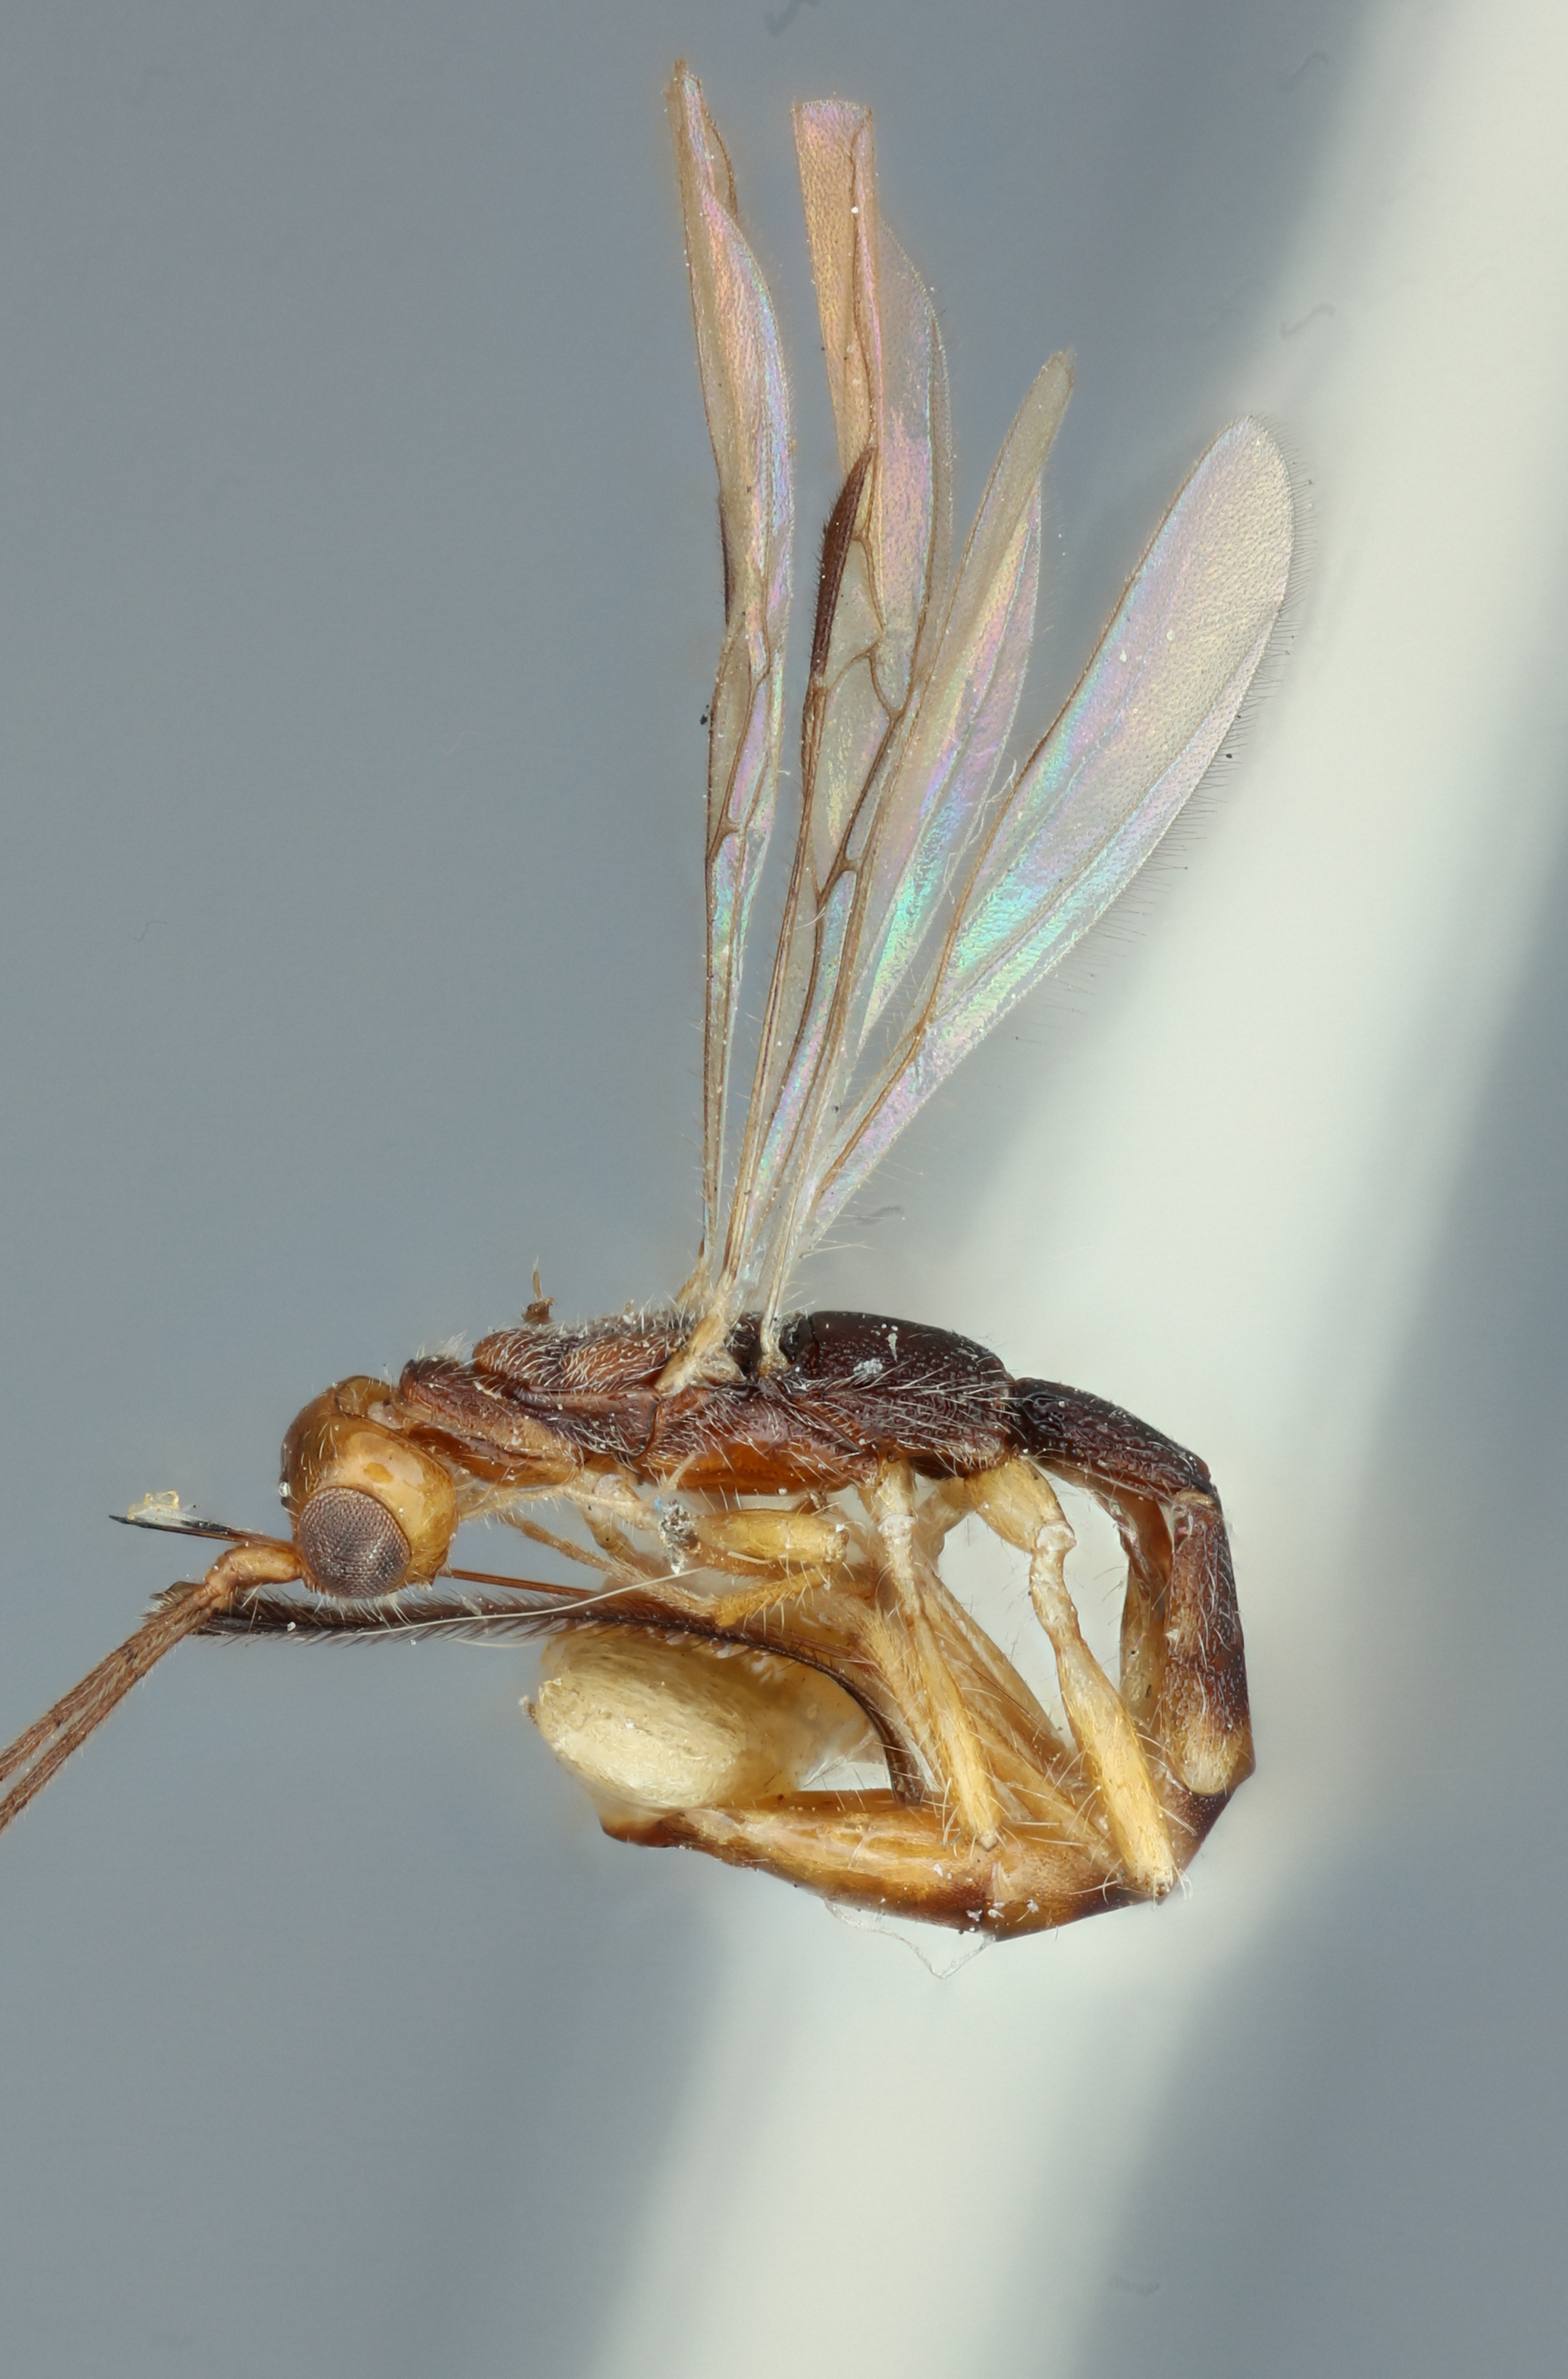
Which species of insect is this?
Hecabolus ruficeps
